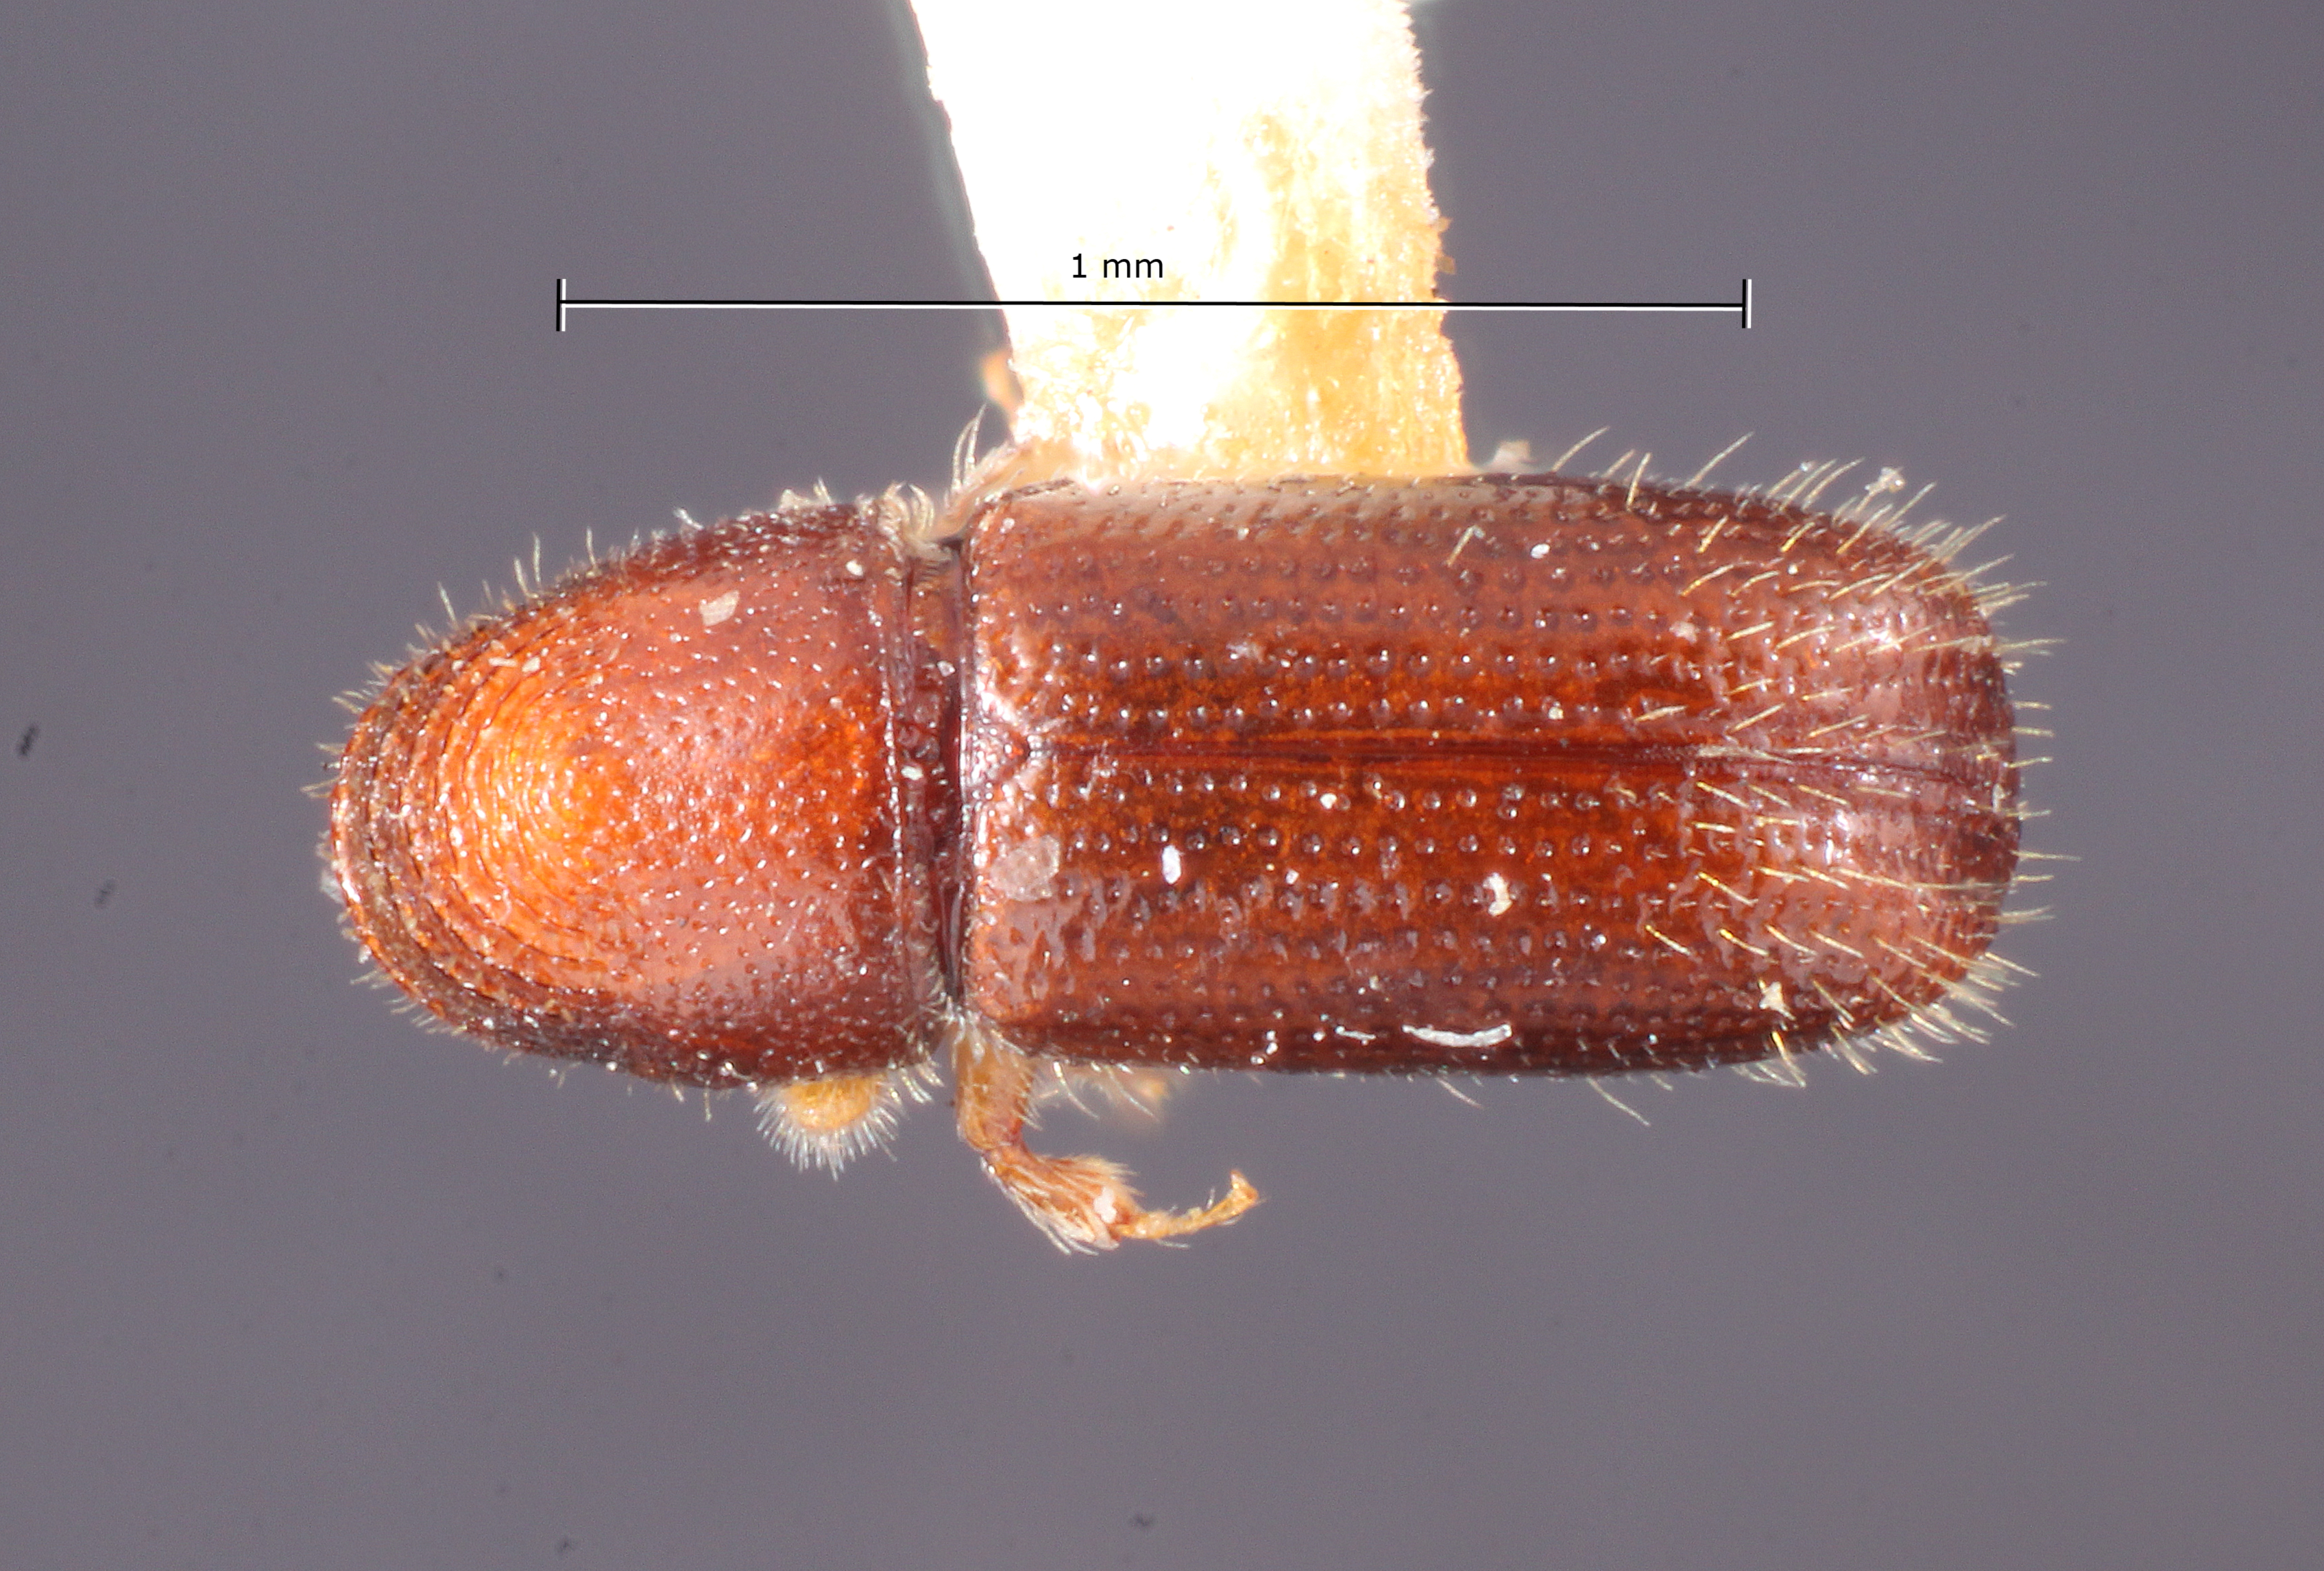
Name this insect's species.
Pityophthorus crinalis
